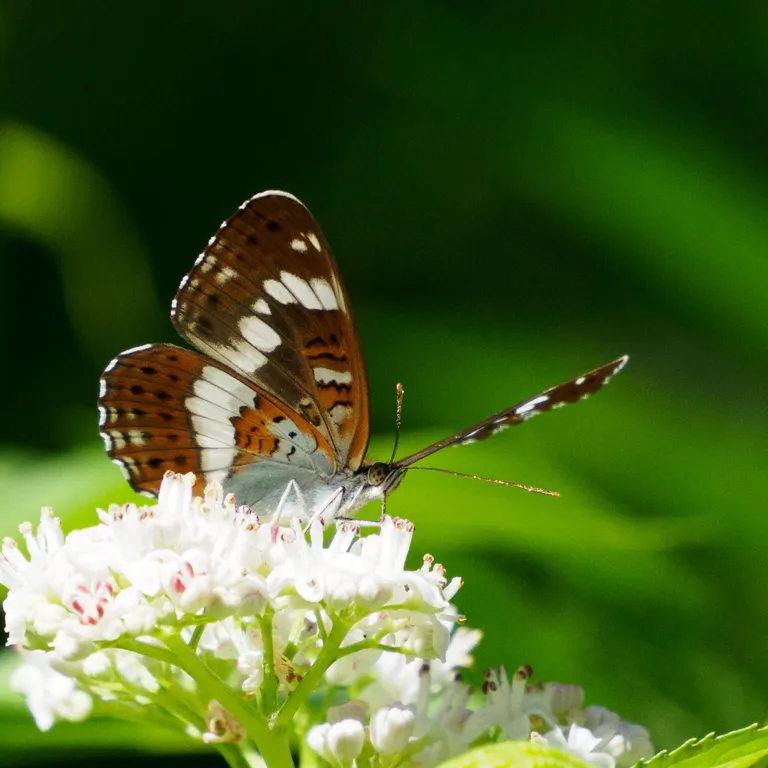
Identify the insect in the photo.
Limenitis camilla (also Ladoga camilla)
